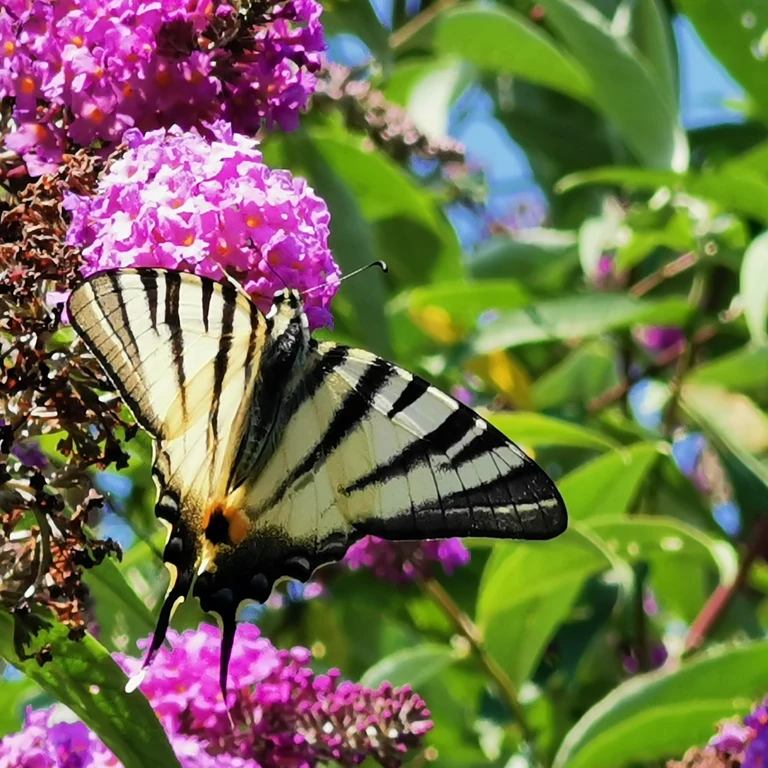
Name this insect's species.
Iphiclides podalirius
